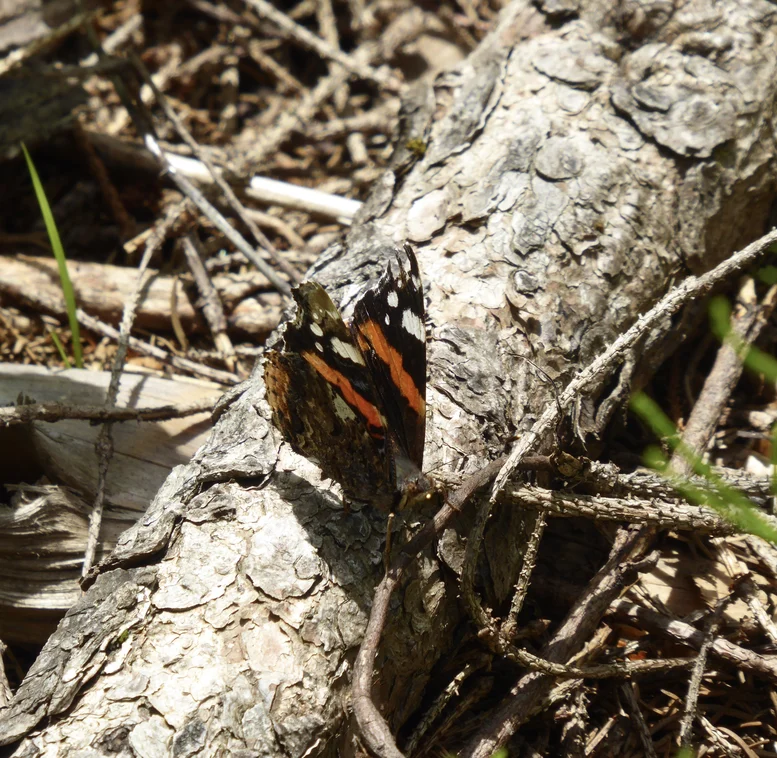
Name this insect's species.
Vanessa atalanta
